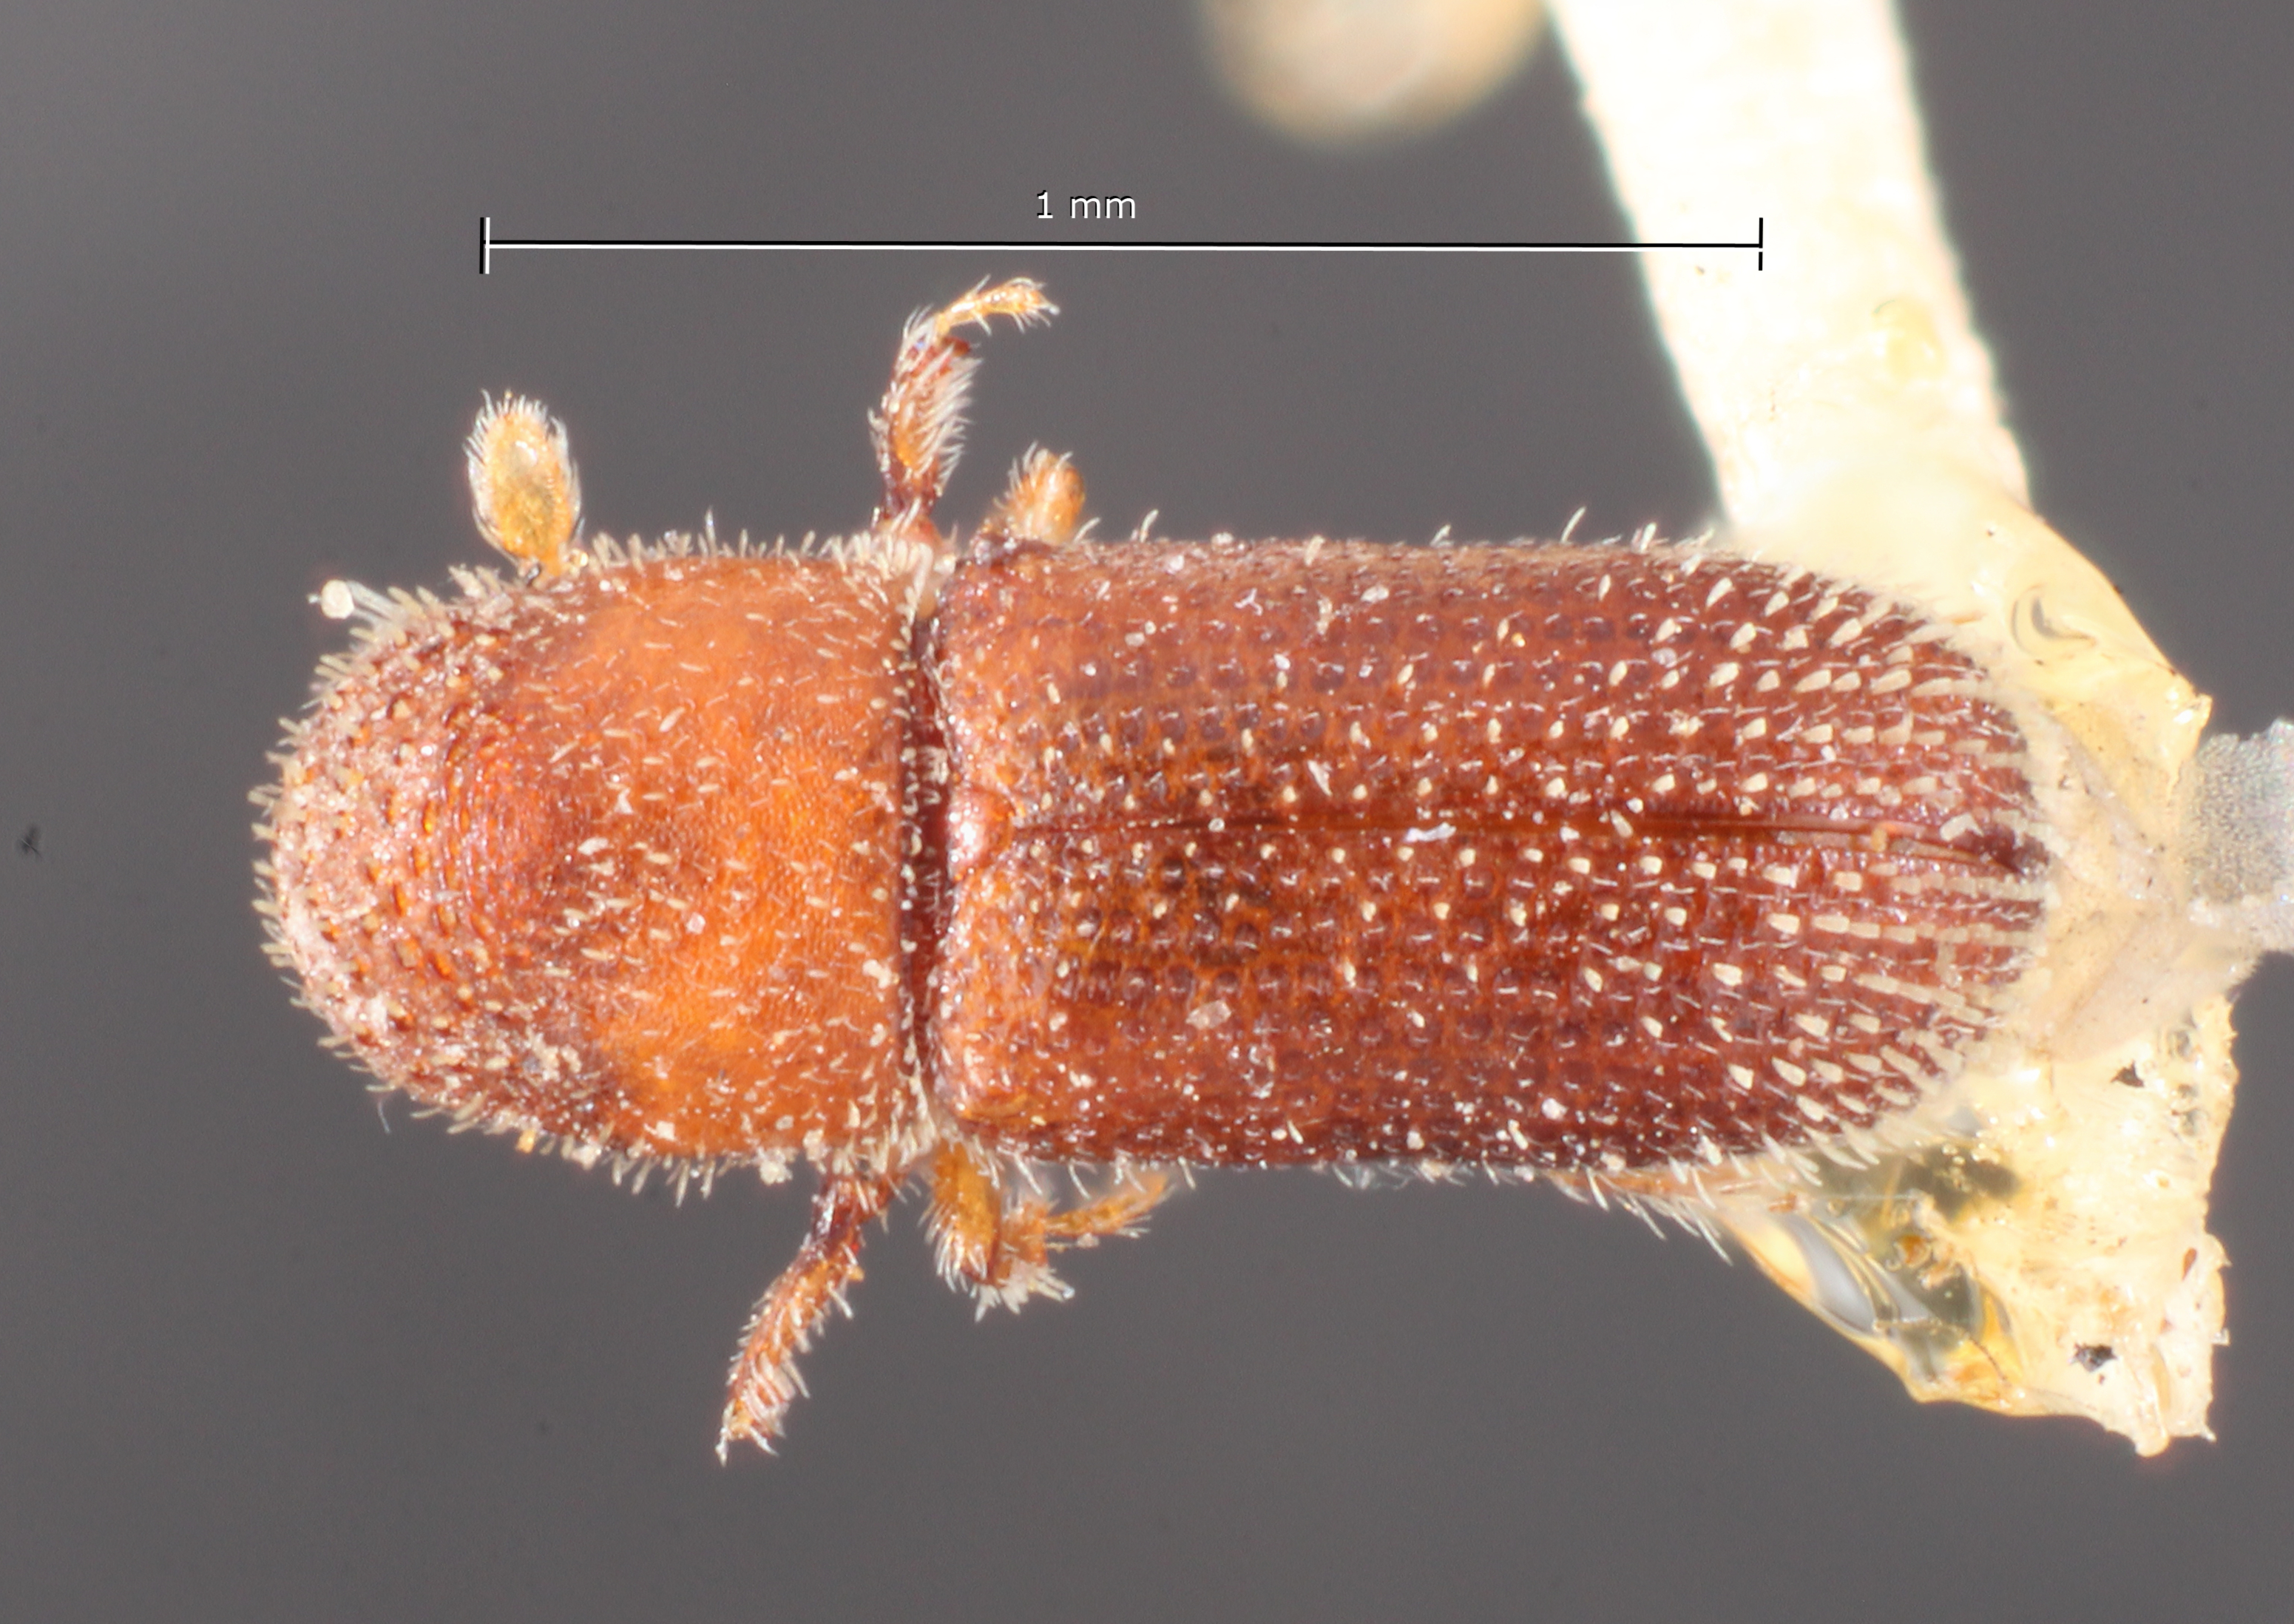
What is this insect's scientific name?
Thysanoes texanus
